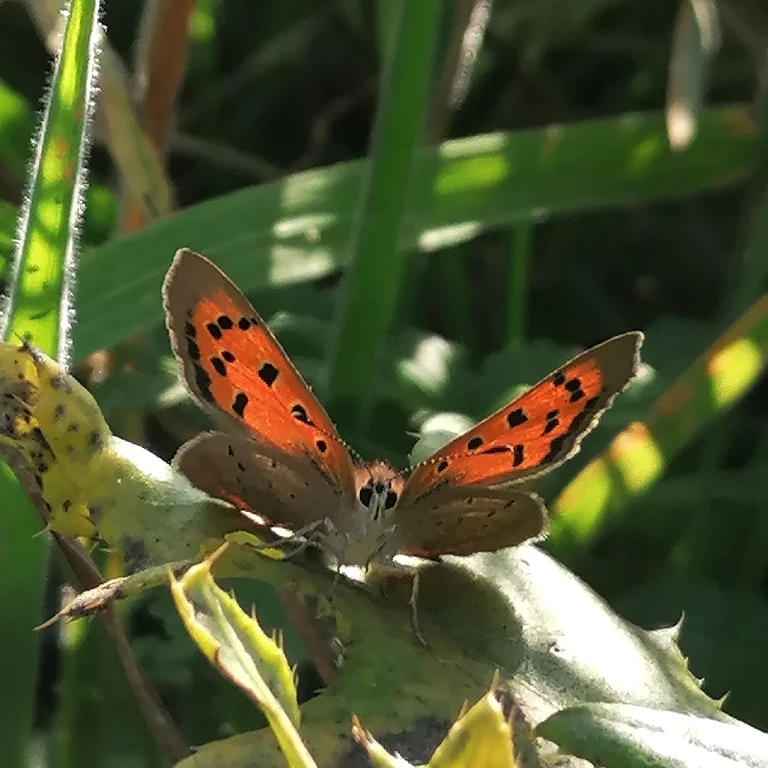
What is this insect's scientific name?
Lycaena phlaeas
